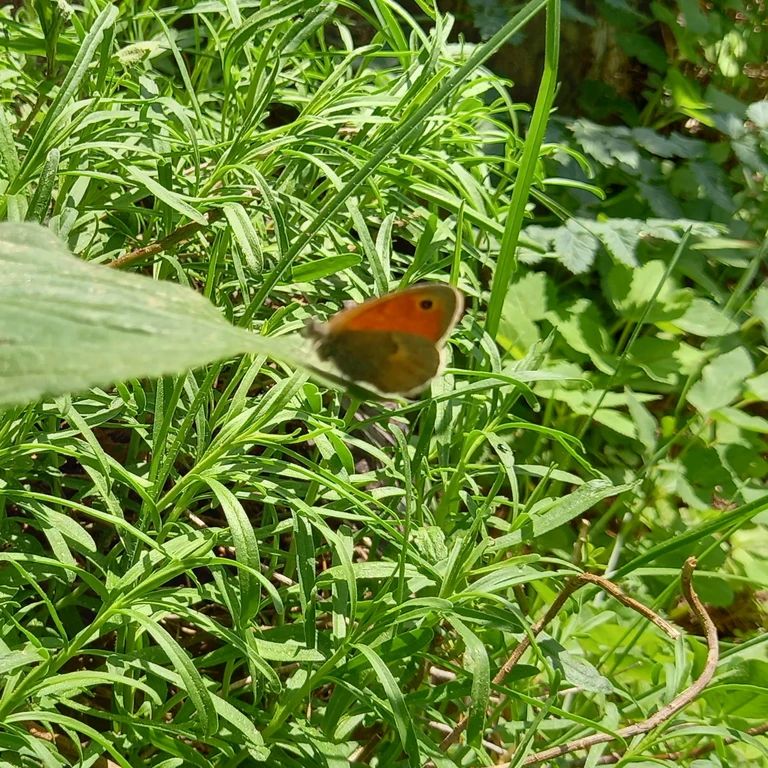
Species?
Coenonympha pamphilus
